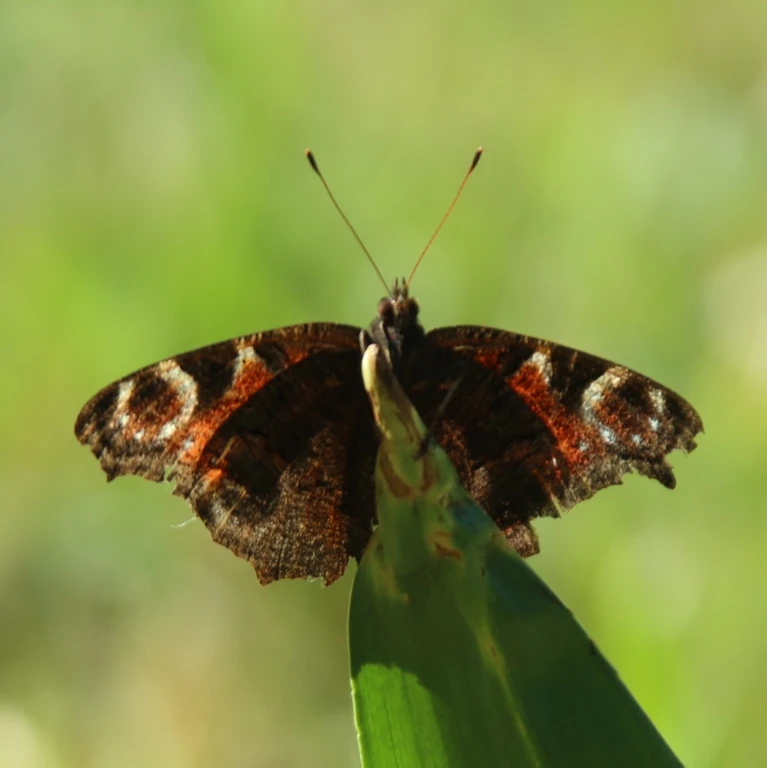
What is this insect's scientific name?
Aglais io
